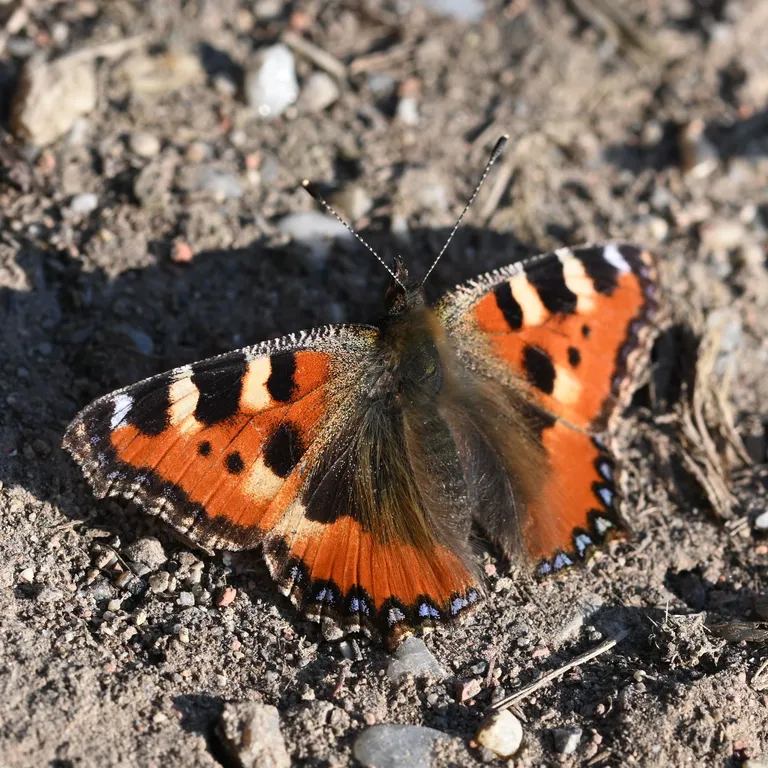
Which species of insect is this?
Aglais urticae
